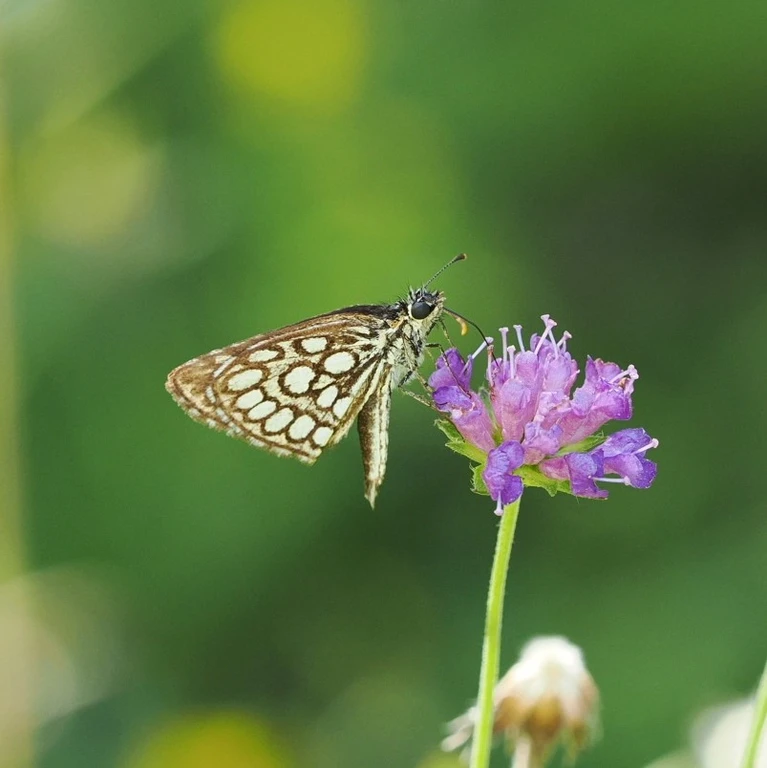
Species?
Heteropterus morpheus
